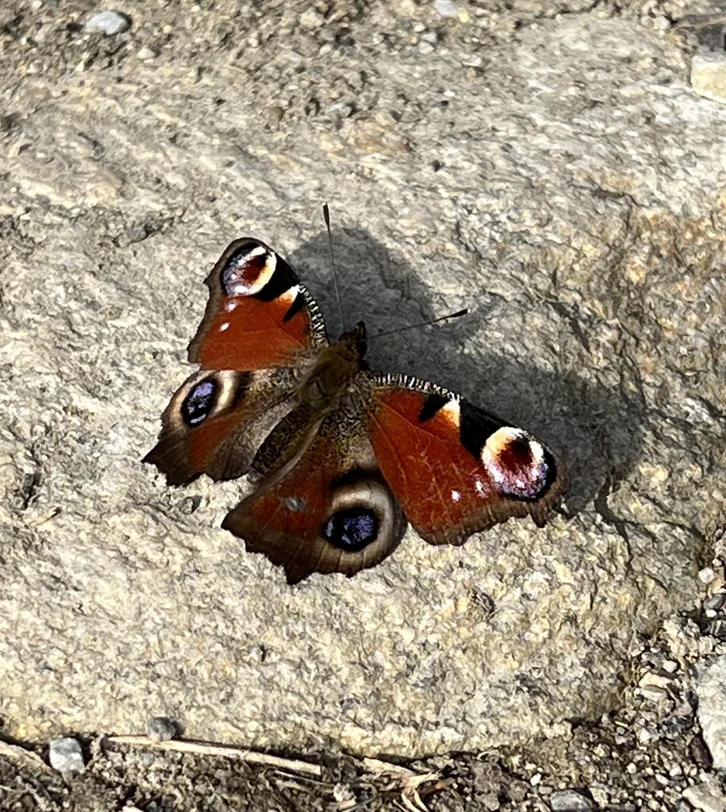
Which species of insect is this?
Aglais io
